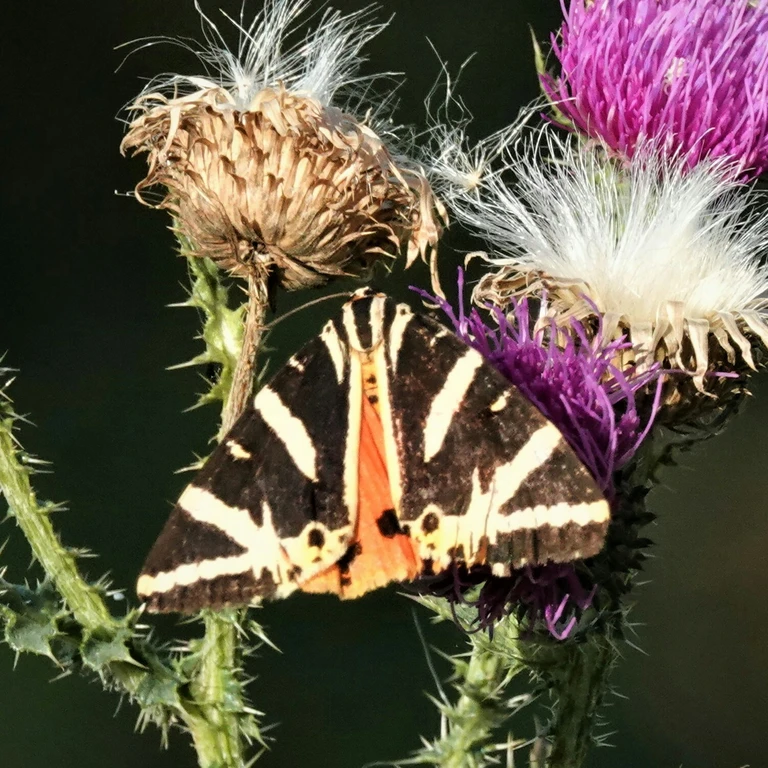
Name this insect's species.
Euplagia quadripunctaria
